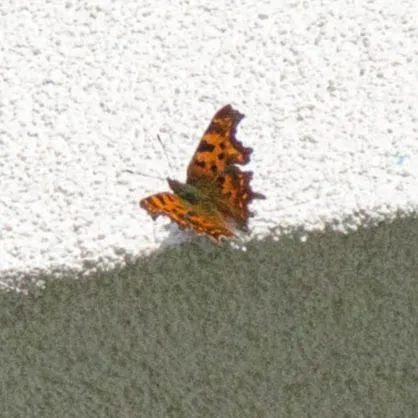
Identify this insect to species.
Polygonia c-album
